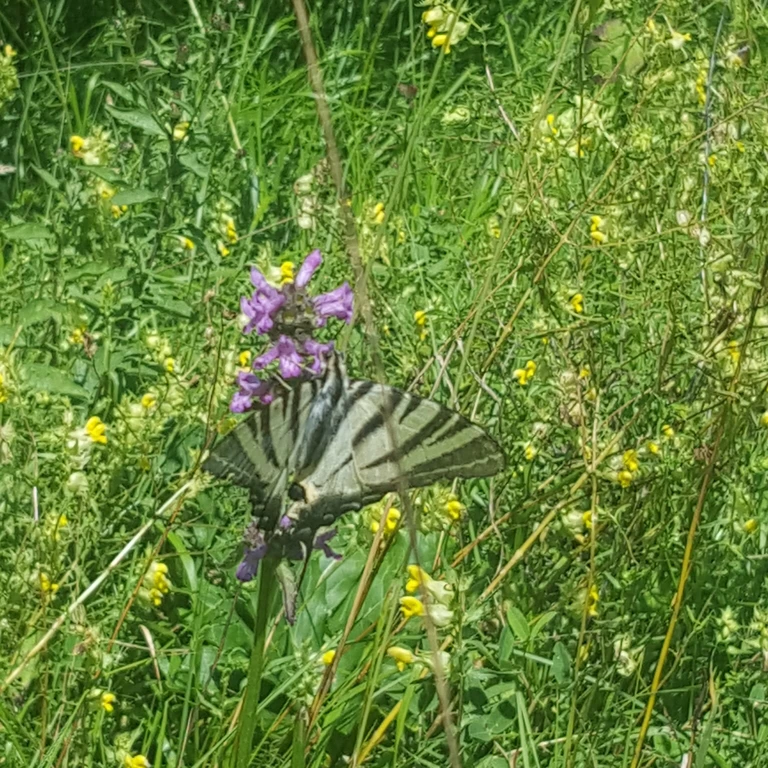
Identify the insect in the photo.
Iphiclides podalirius
